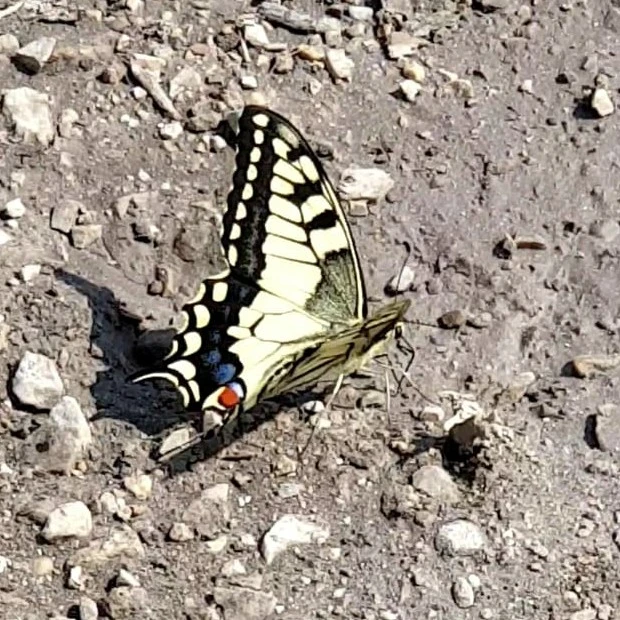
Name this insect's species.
Papilio machaon
